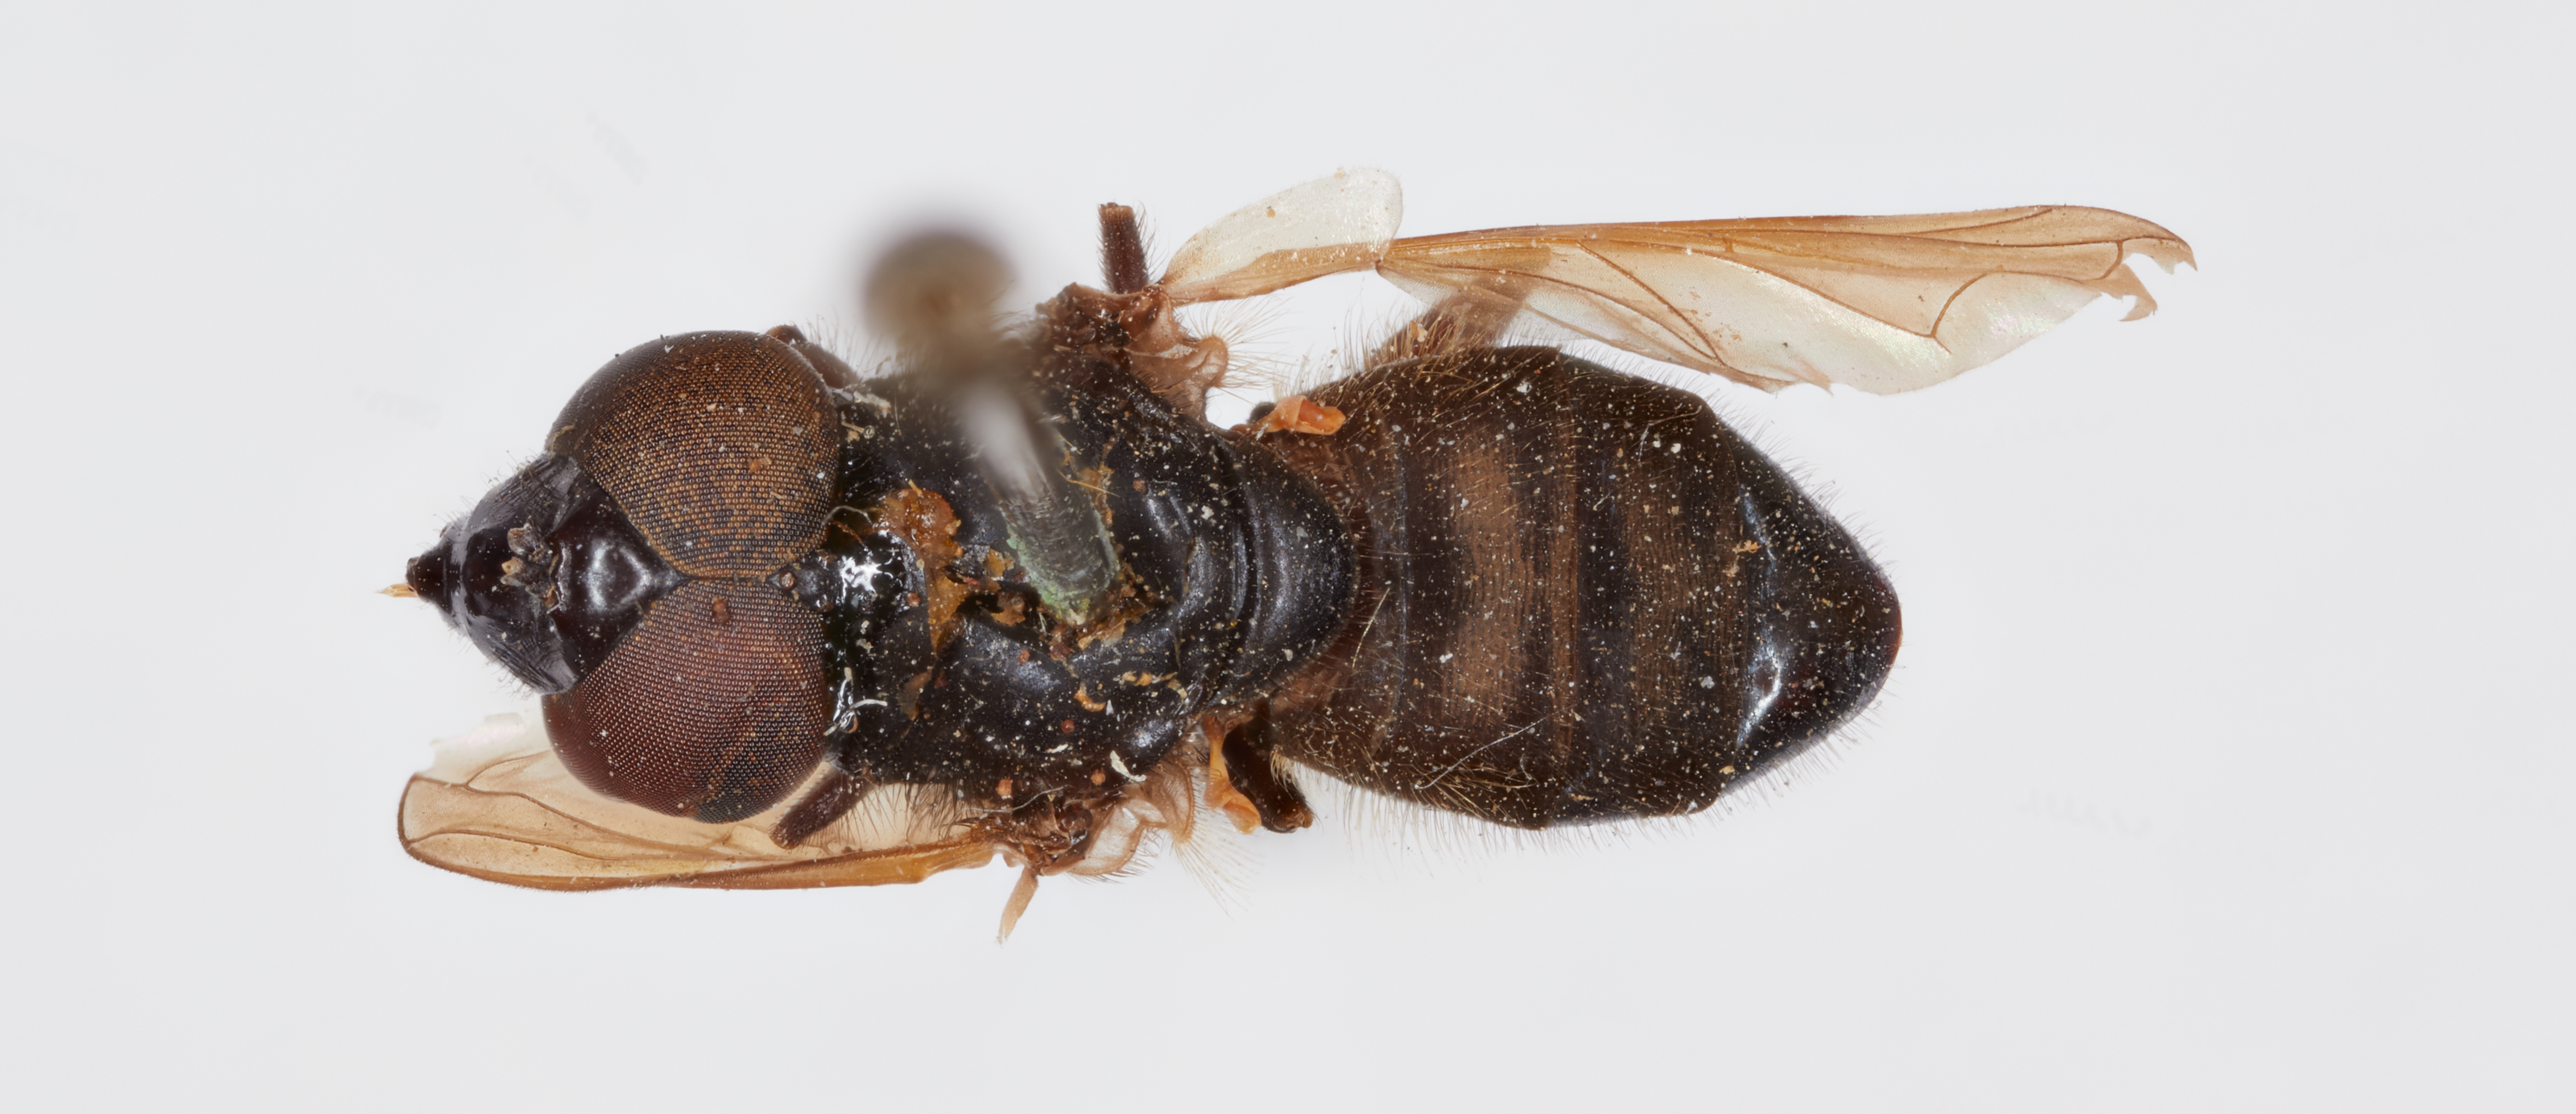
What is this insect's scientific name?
Chilosia versipellis
